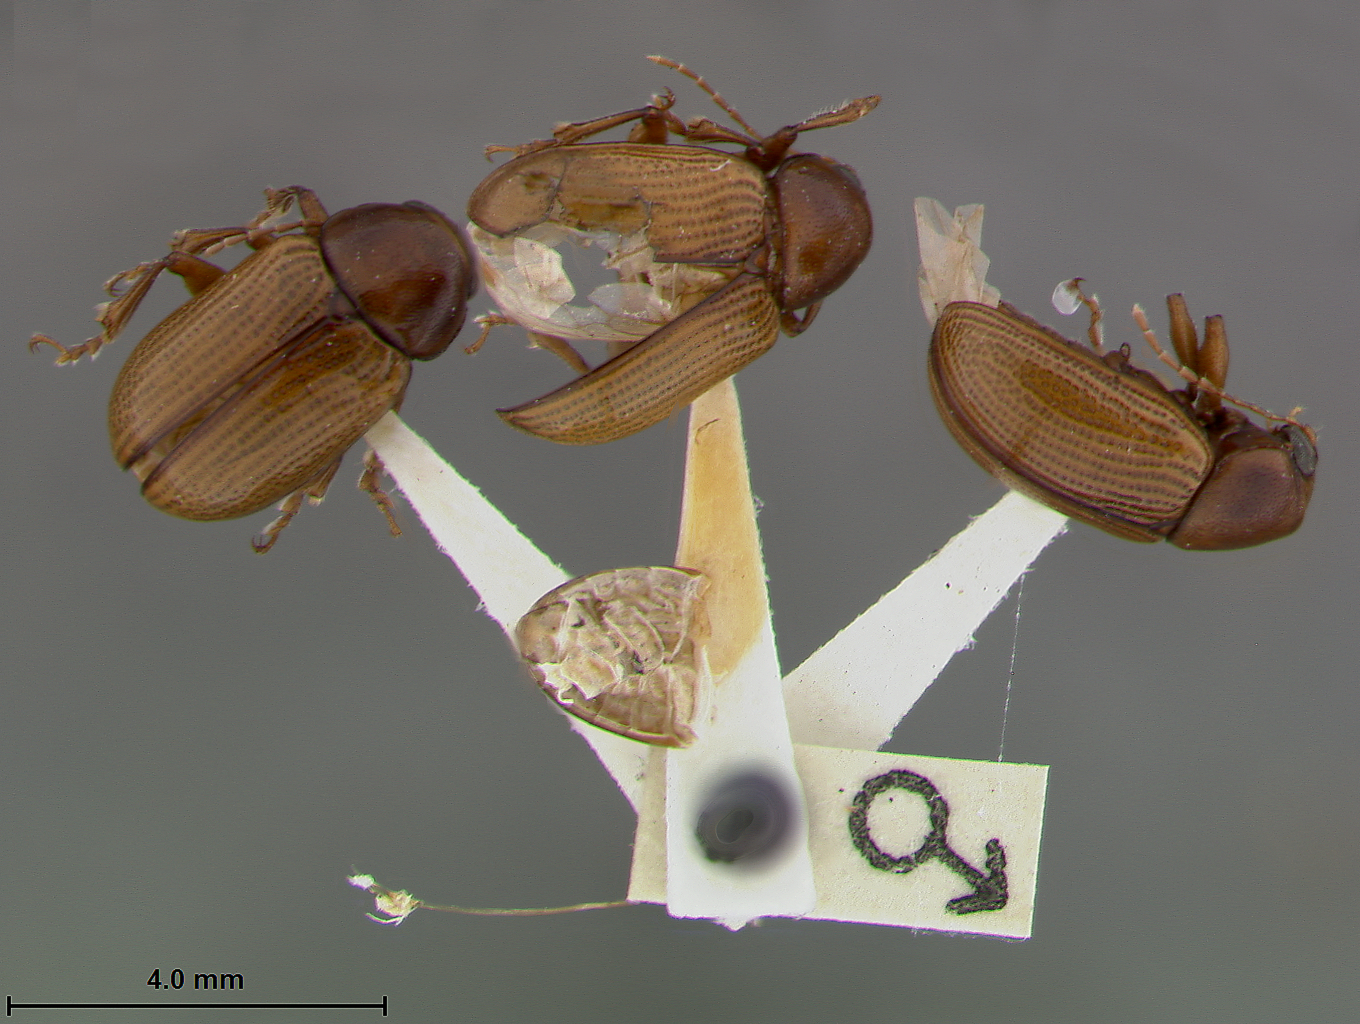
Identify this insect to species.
Metachroma californicum
